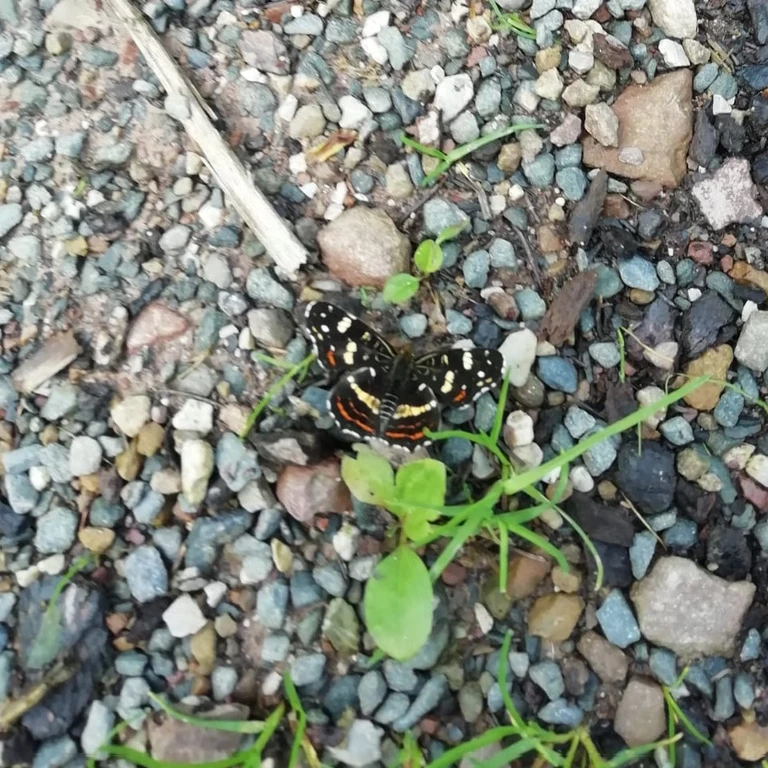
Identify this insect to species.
Araschnia levana
